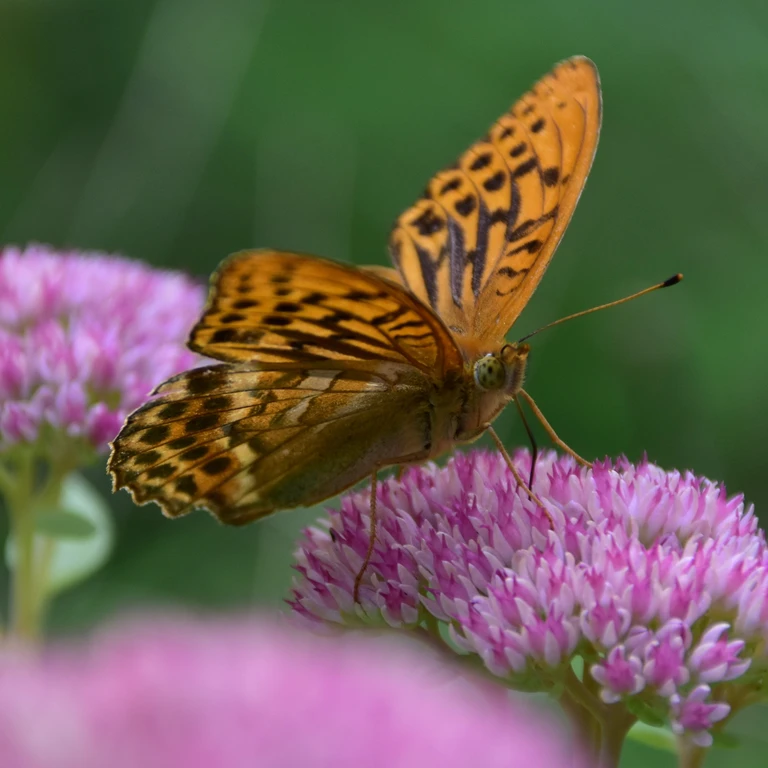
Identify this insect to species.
Argynnis paphia
